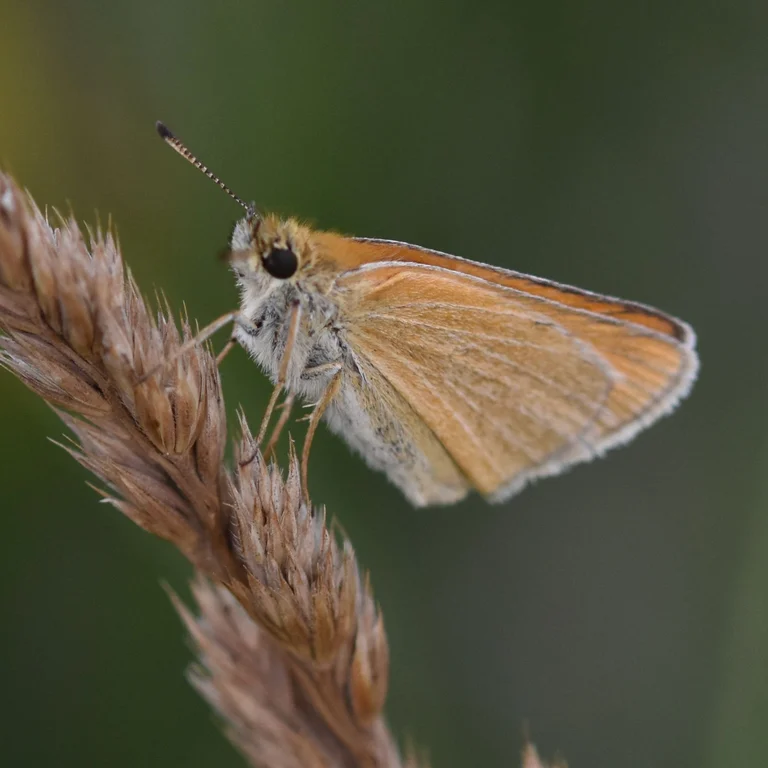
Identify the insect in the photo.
Thymelicus lineola
